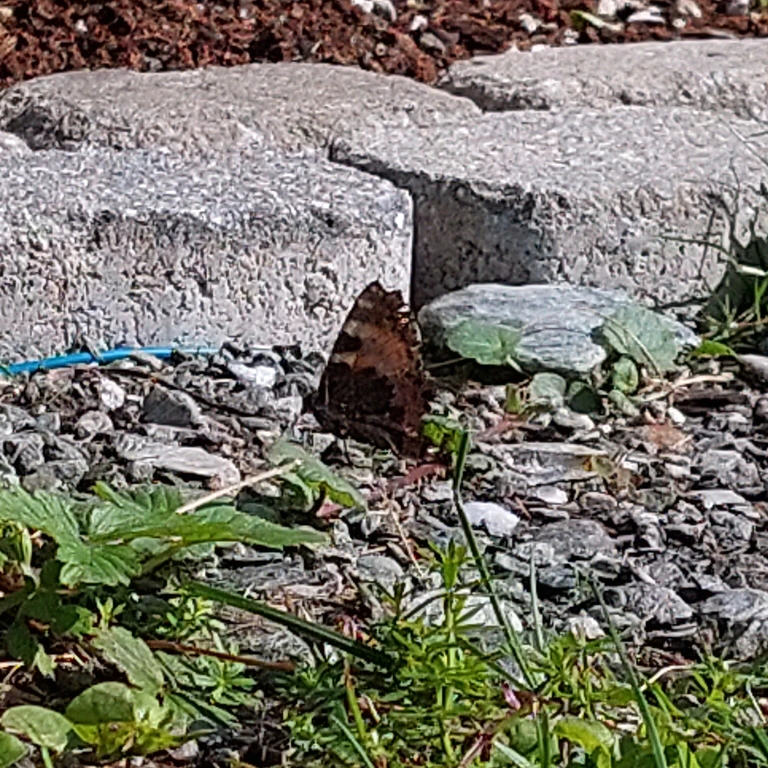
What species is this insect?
Aglais urticae
